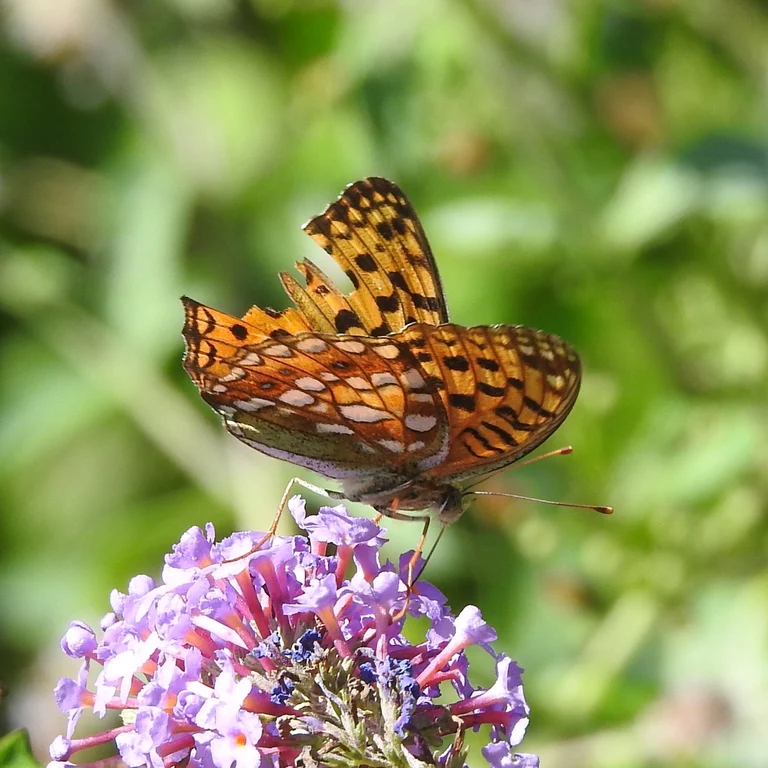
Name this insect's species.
Fabriciana adippe
